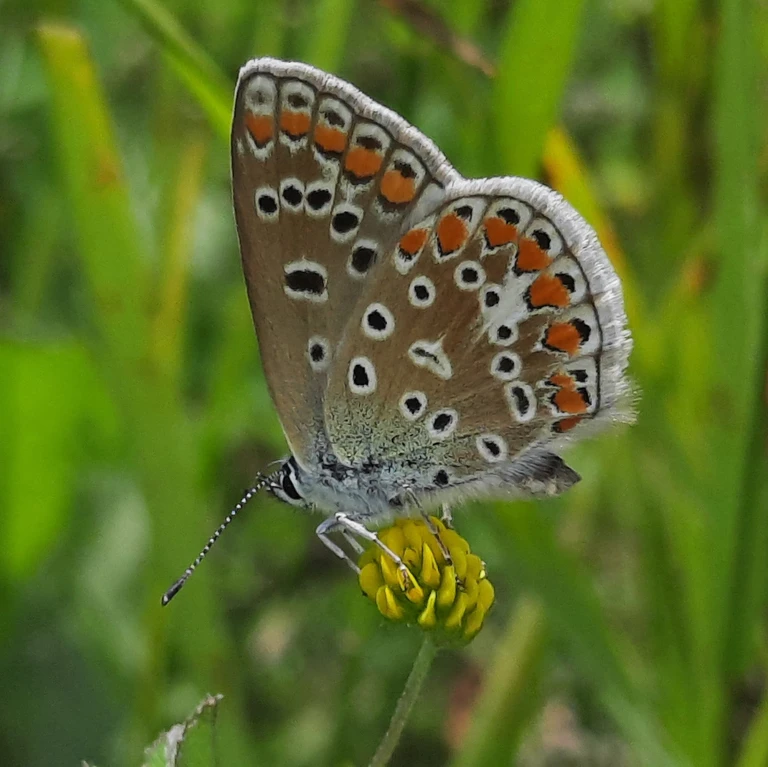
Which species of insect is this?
Polyommatus icarus
